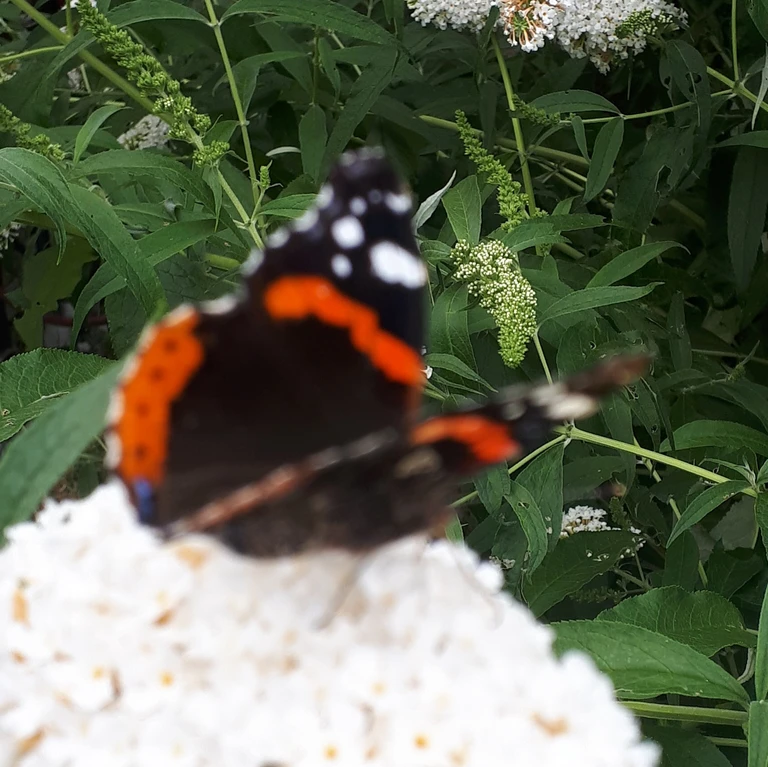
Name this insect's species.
Vanessa atalanta
